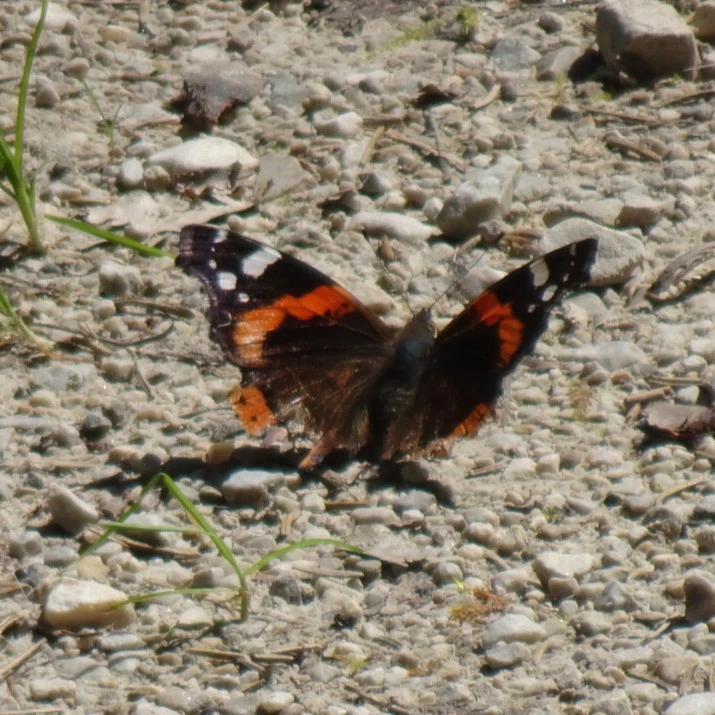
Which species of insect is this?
Vanessa atalanta
